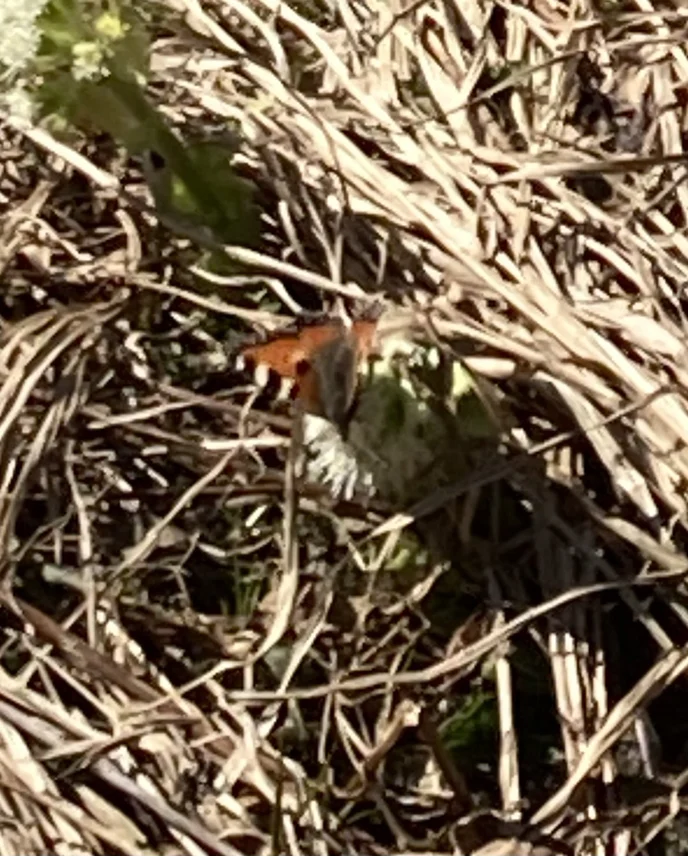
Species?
Aglais urticae
